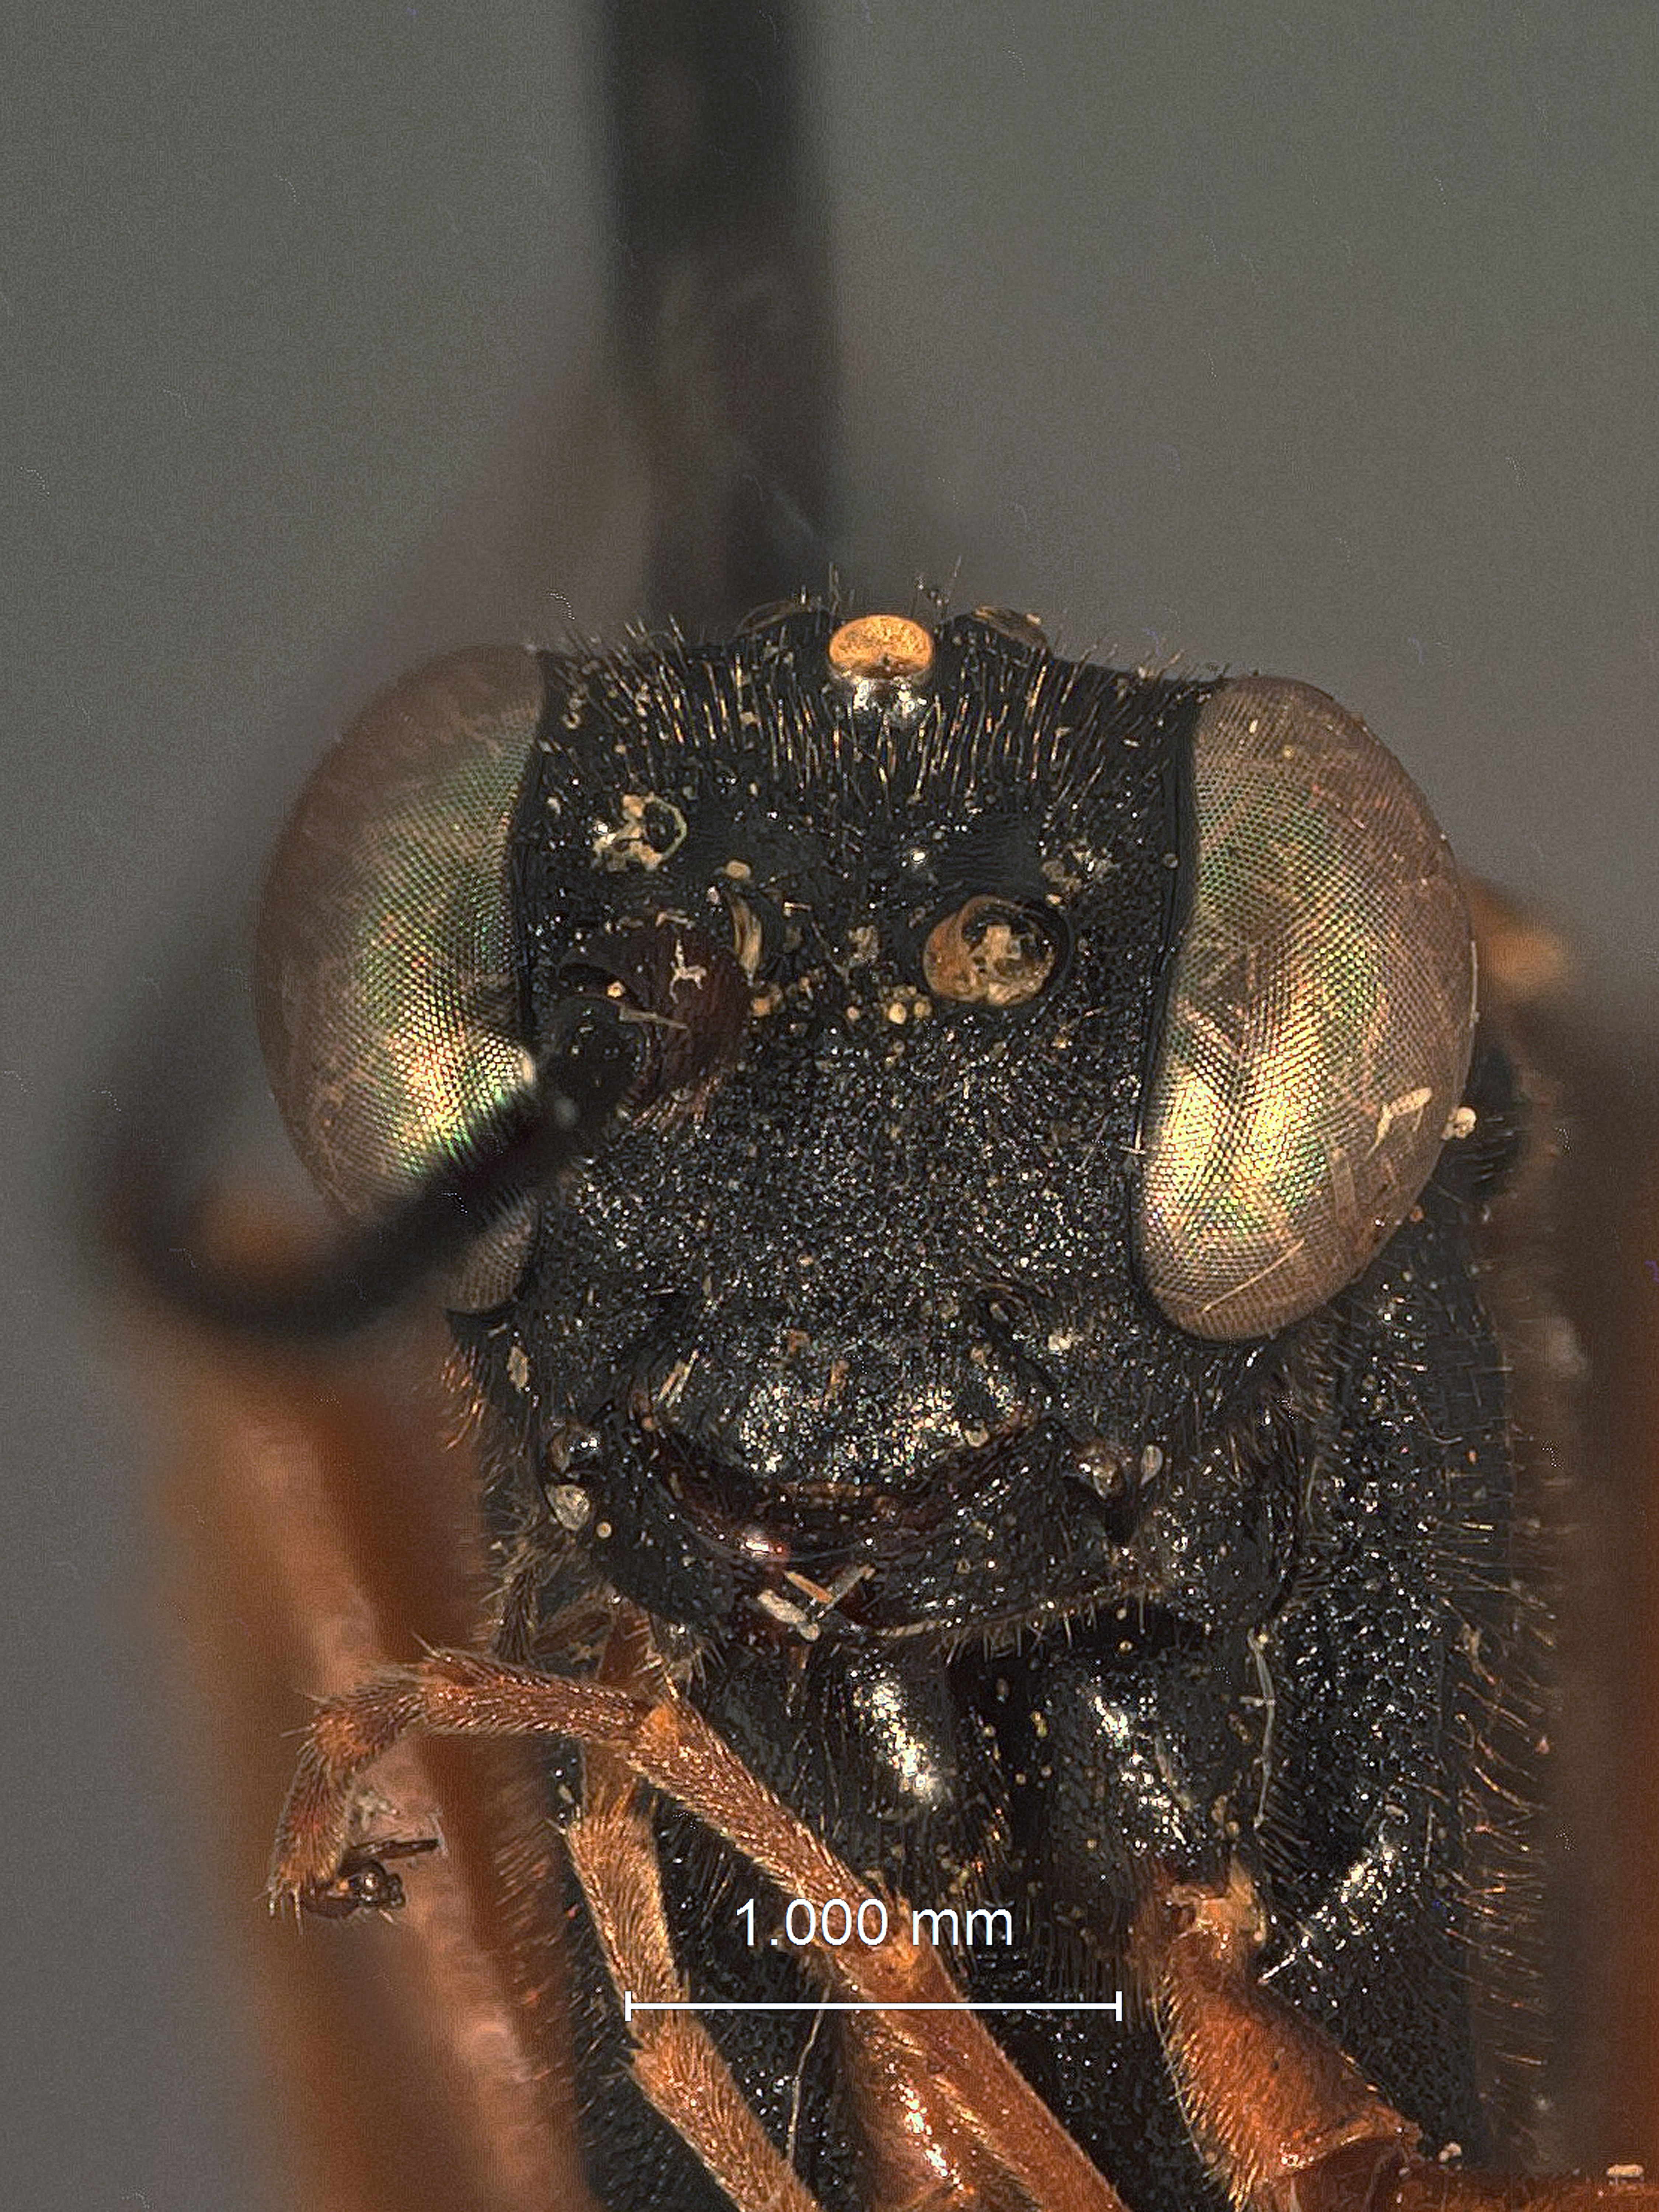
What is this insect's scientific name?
Exetastes concavus
